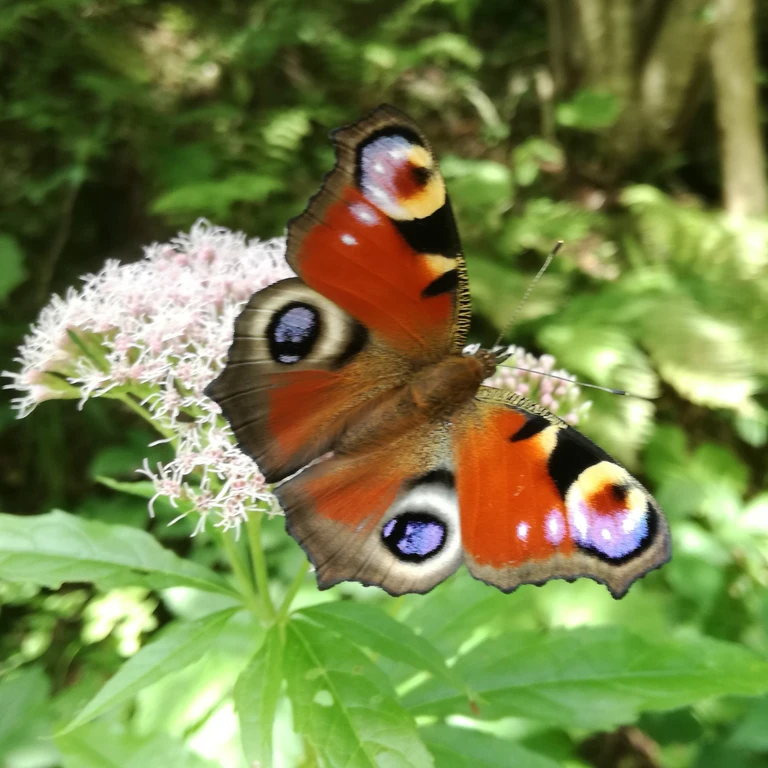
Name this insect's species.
Aglais io
